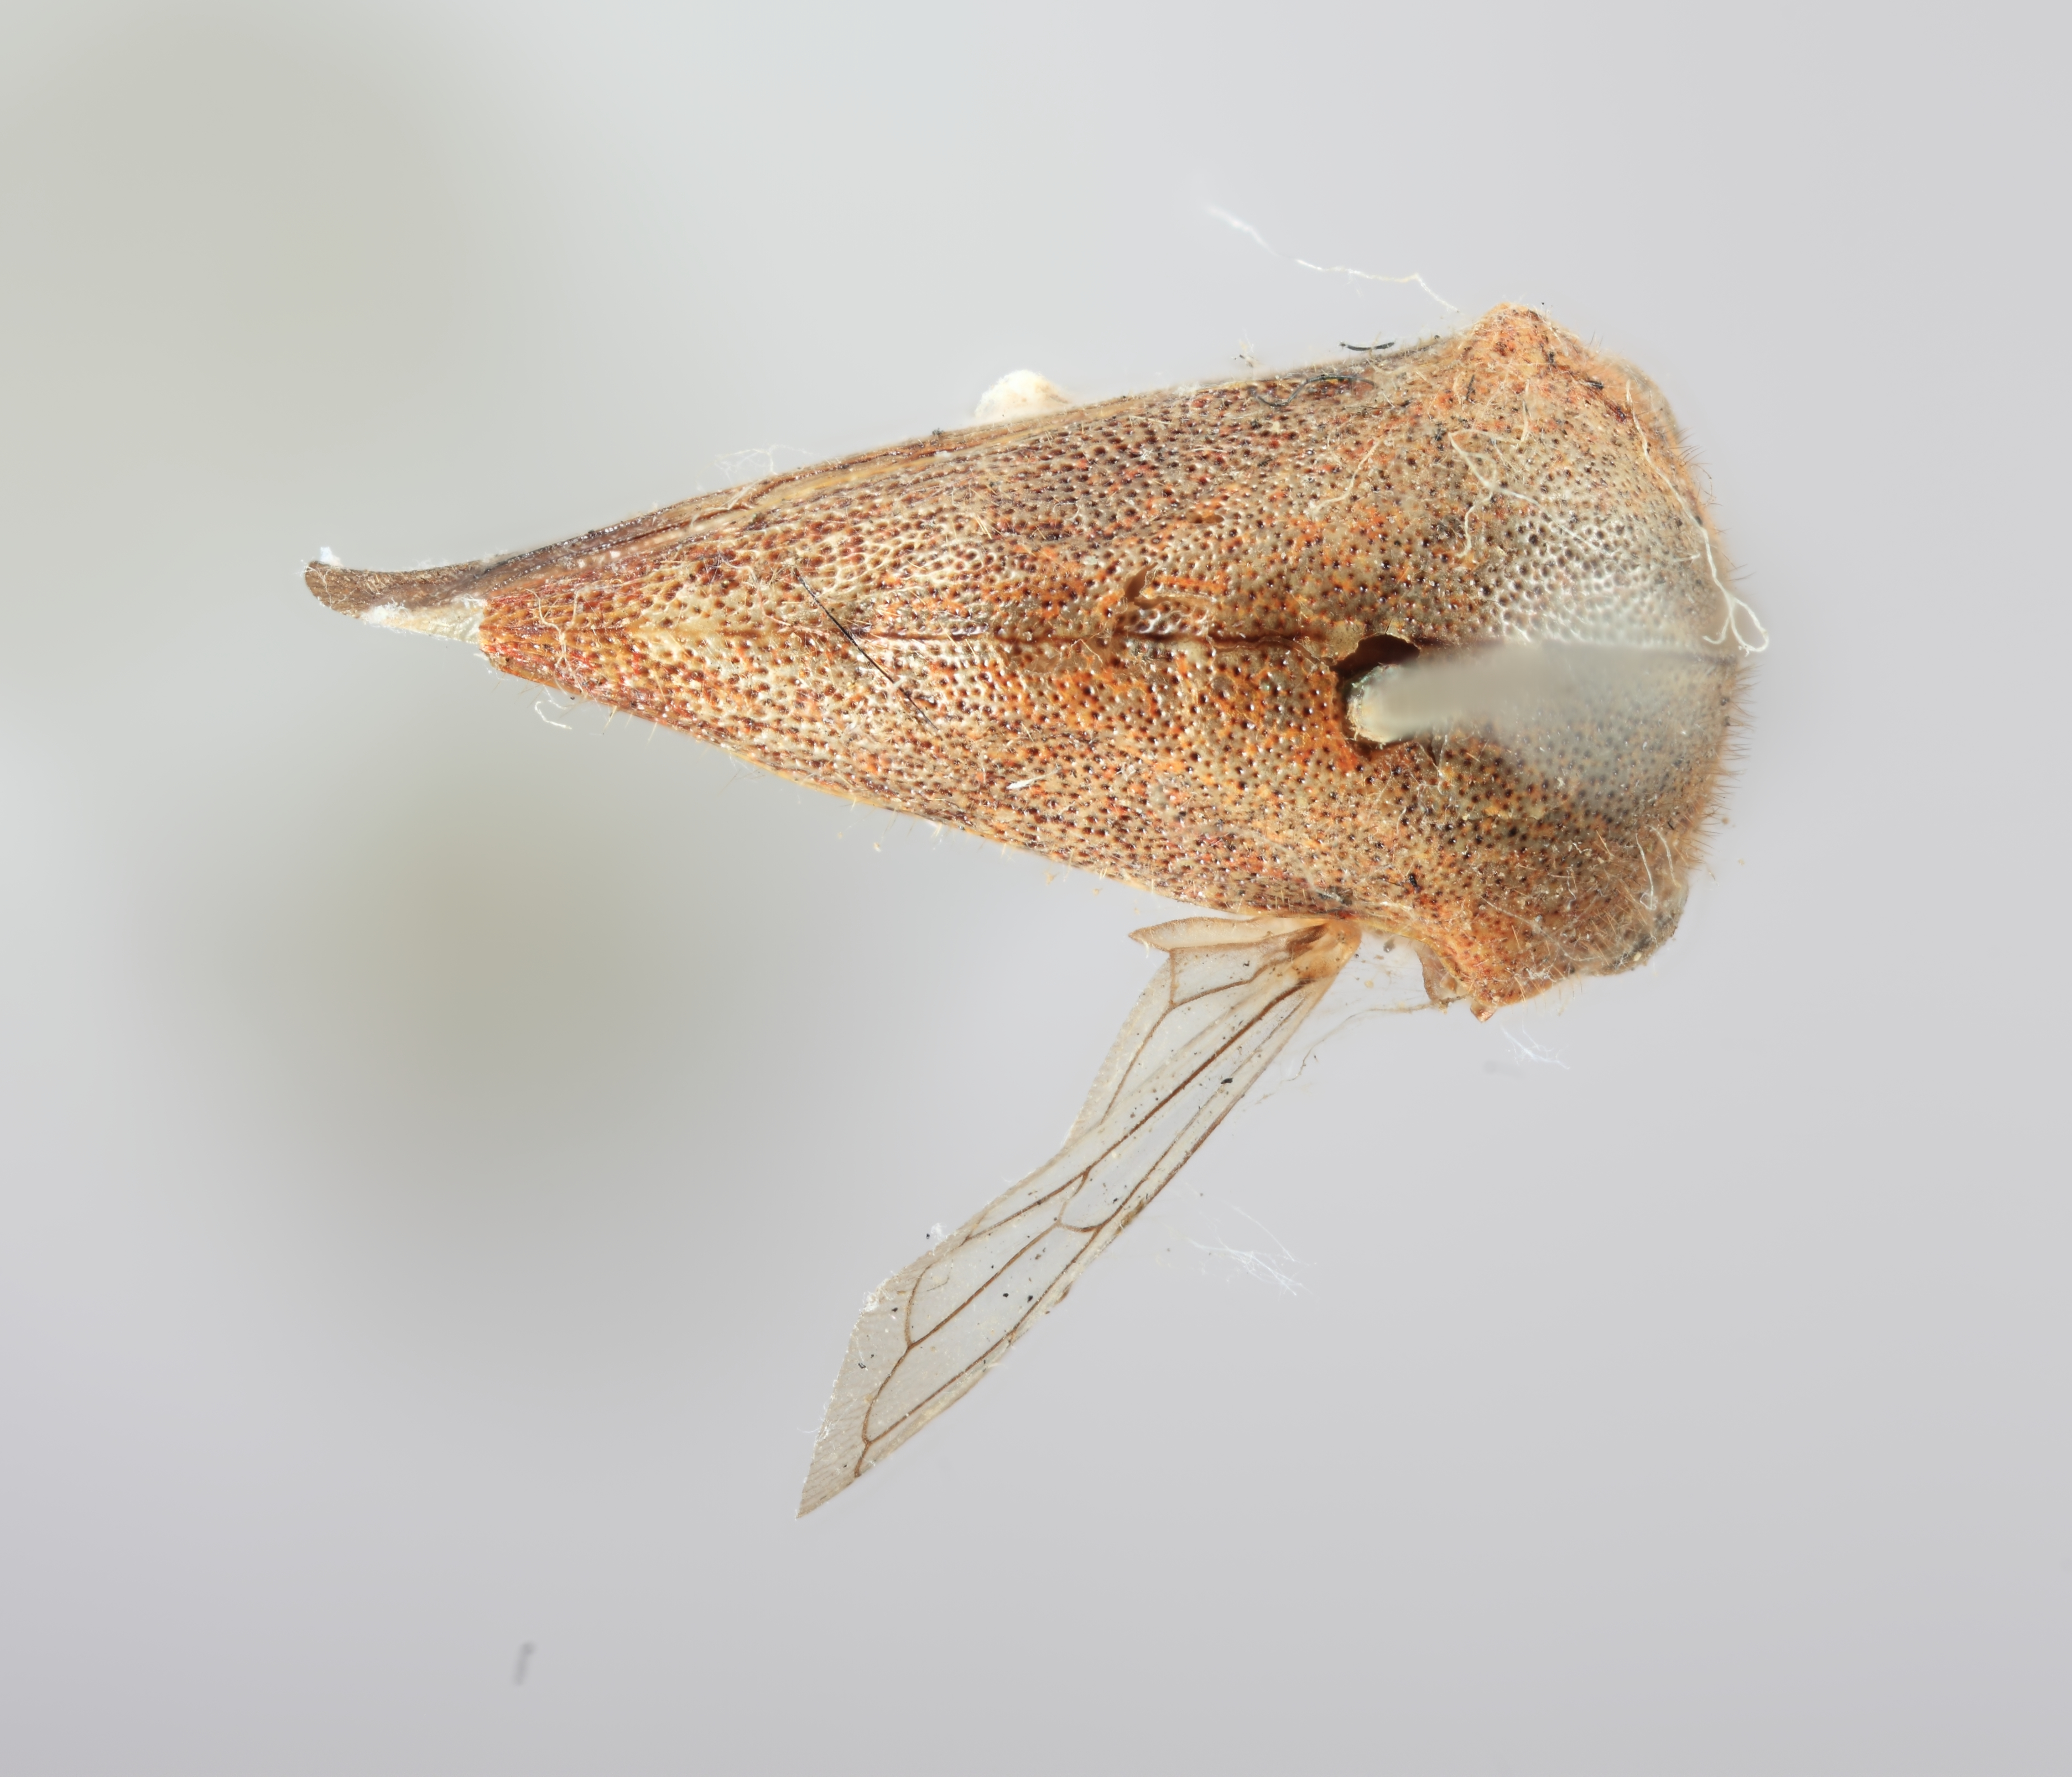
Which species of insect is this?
Carynota strombergi
